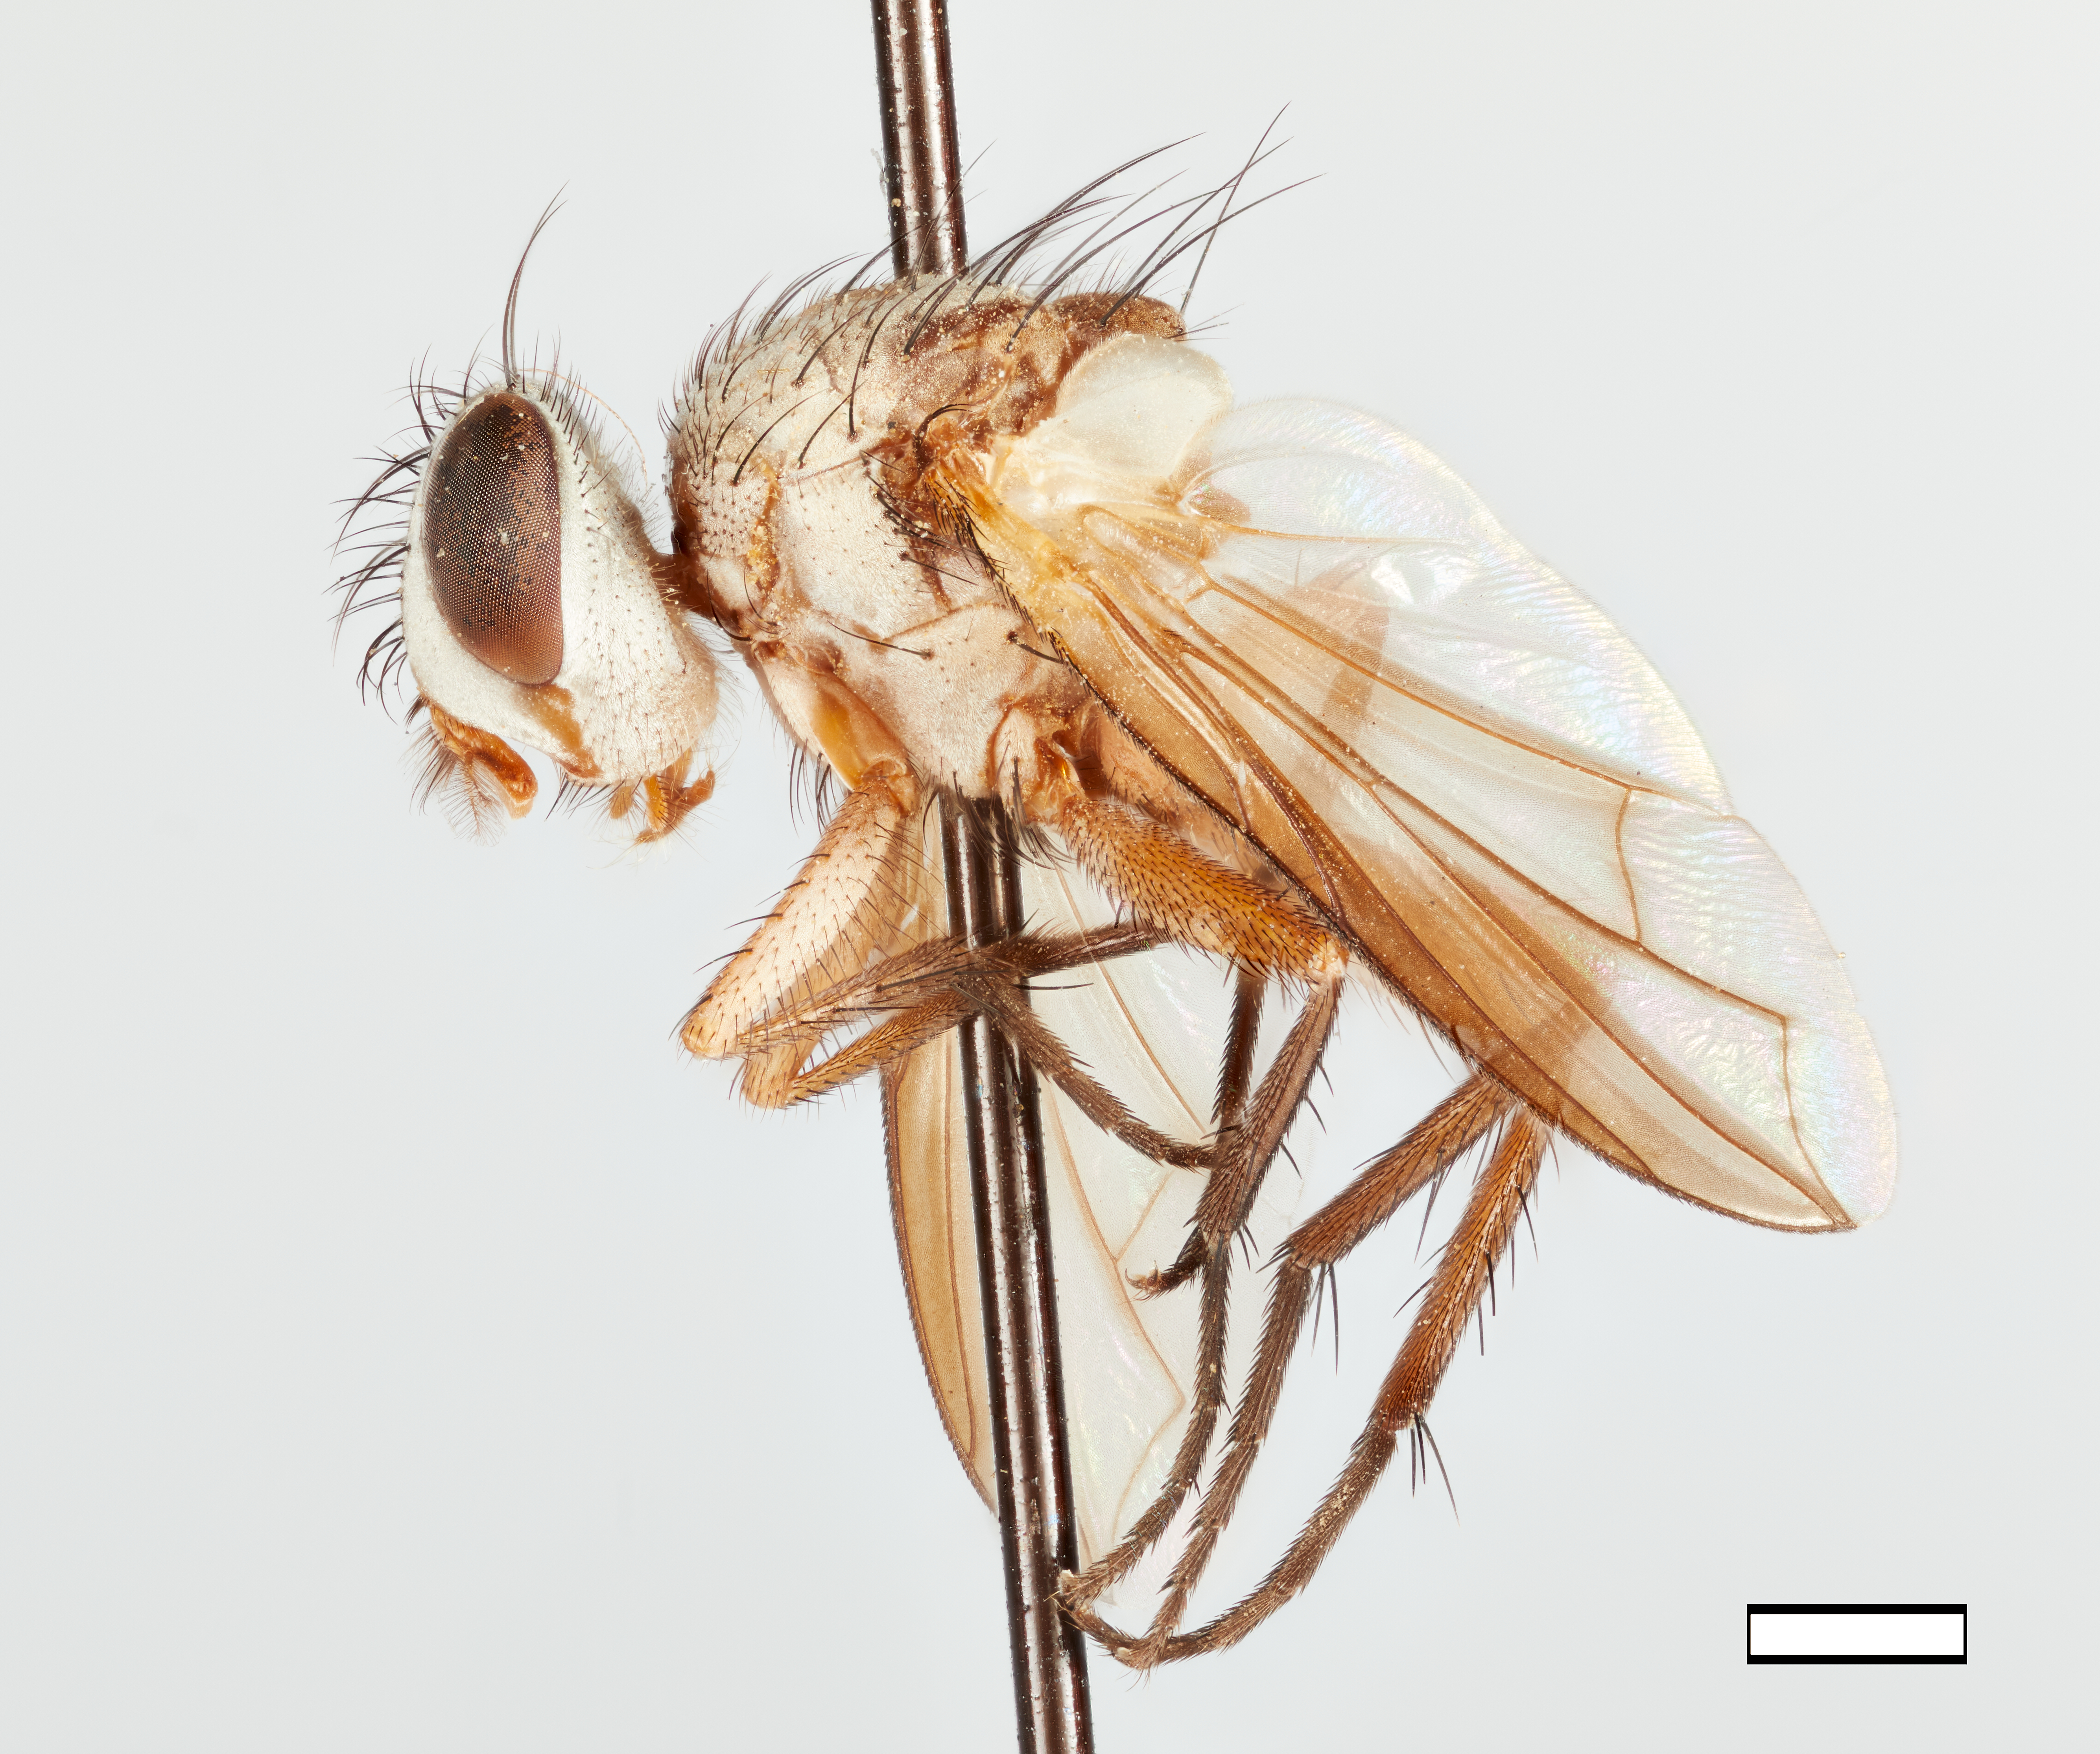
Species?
Ophirodexia pulchra
